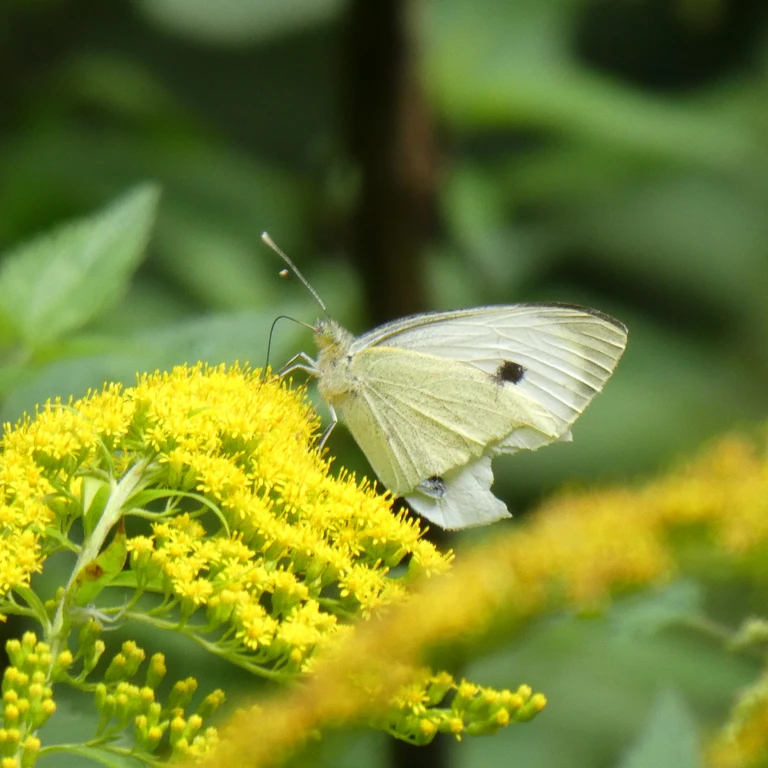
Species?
Pieris brassicae
